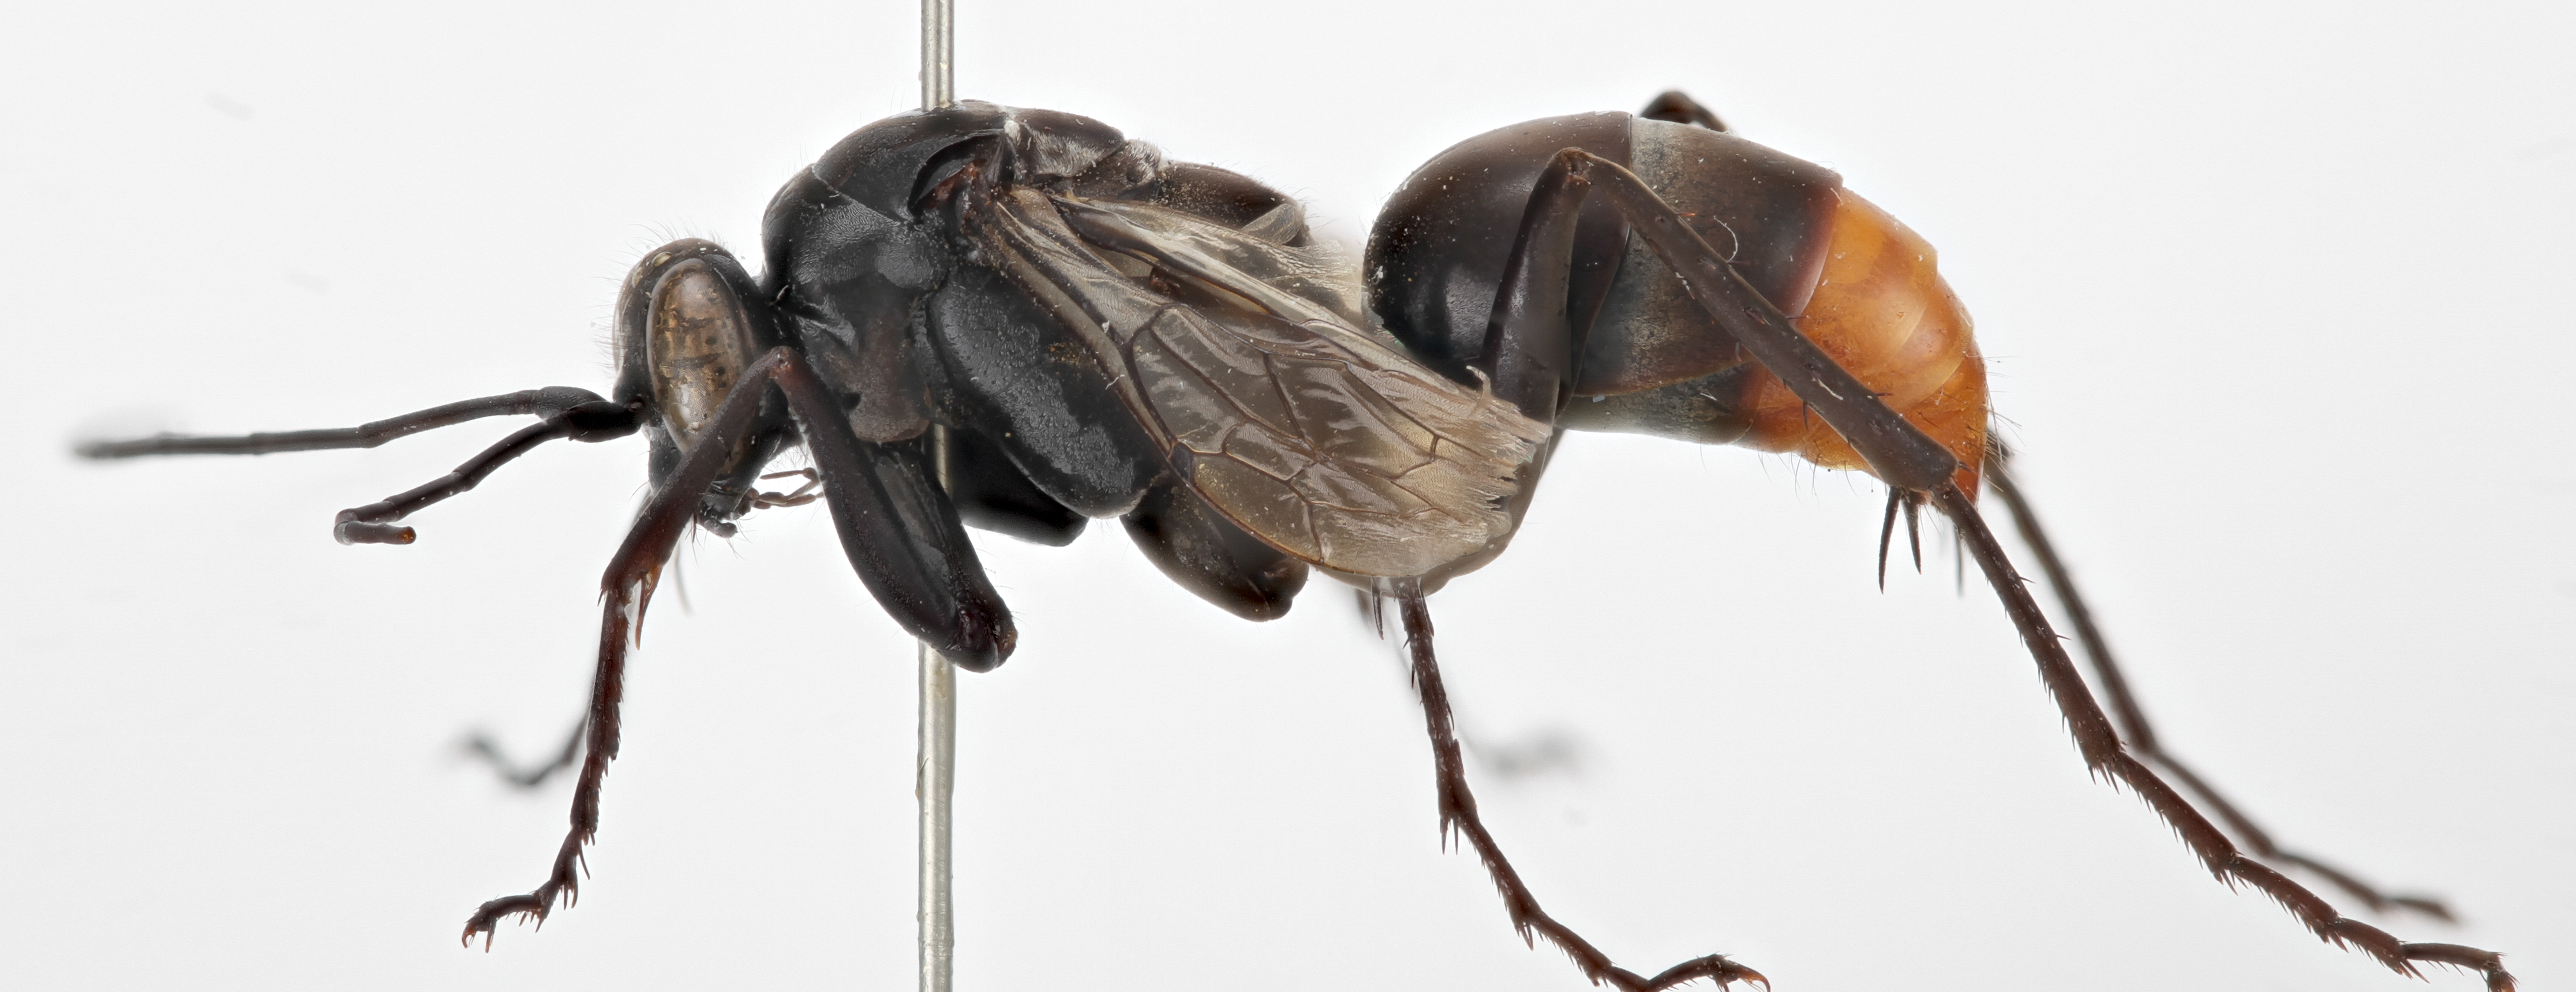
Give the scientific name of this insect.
Tachypompilus analis
